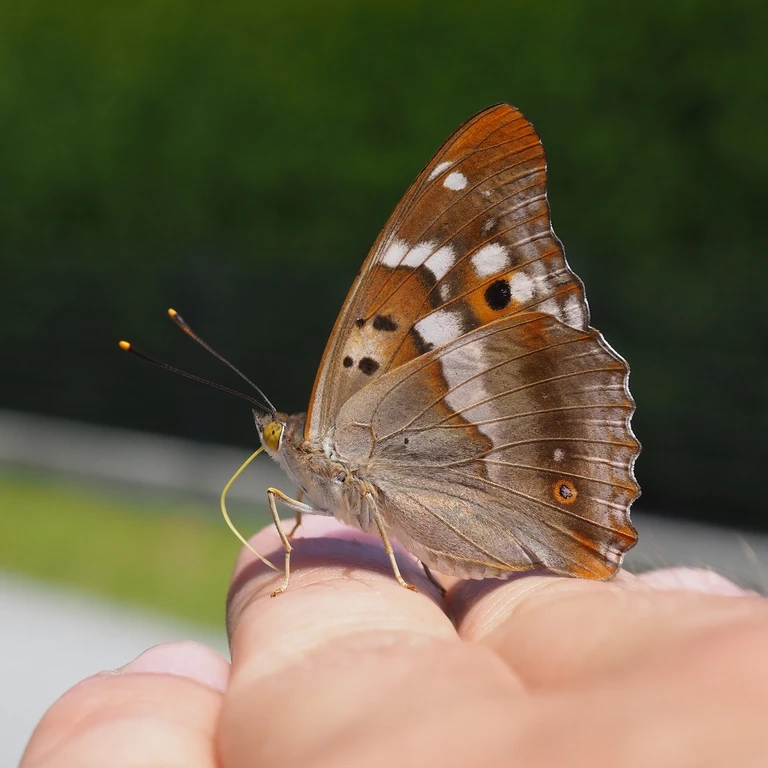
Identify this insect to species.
Apatura ilia
